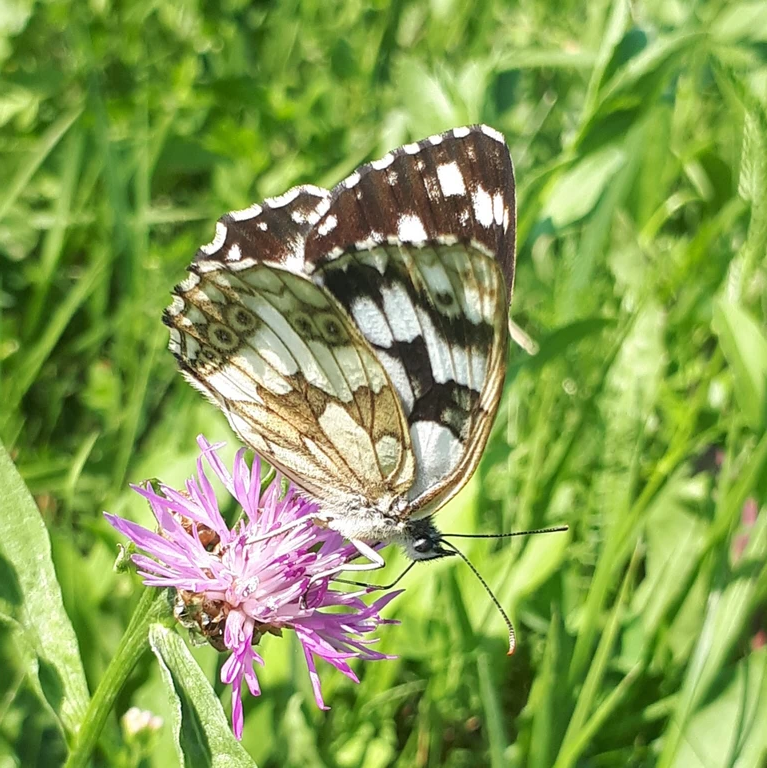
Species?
Melanargia galathea
